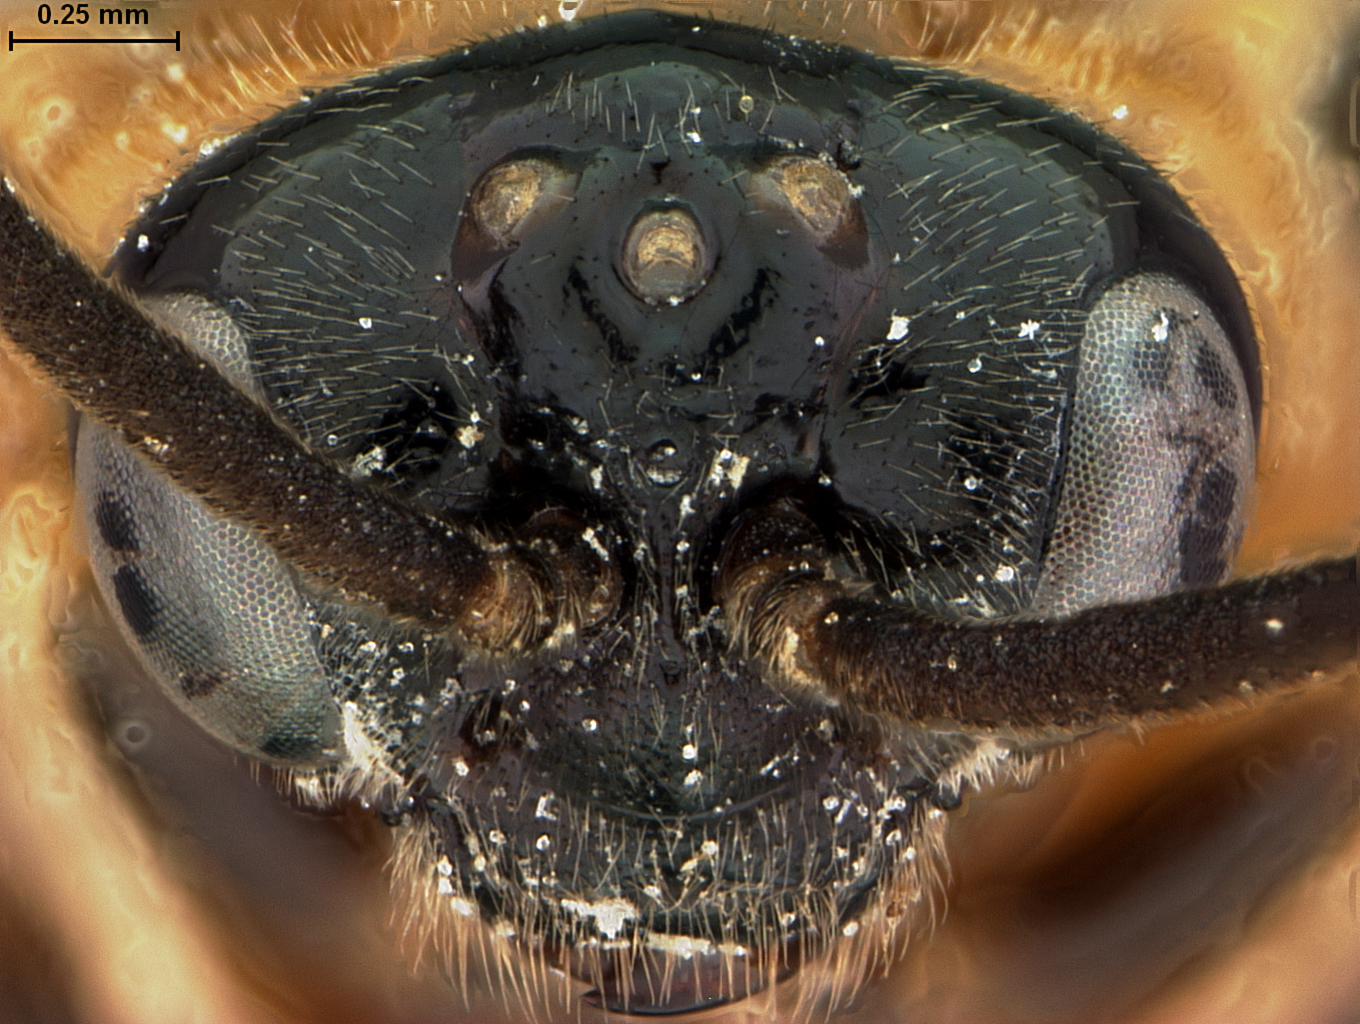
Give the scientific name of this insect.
Ptenus bicolor
